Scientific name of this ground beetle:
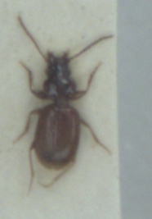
Epaphius secalis
